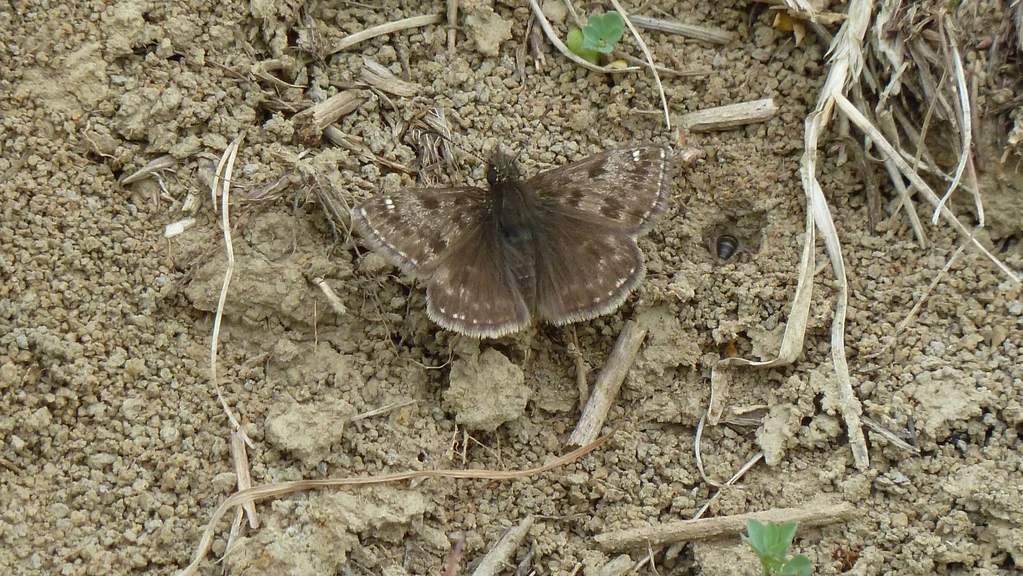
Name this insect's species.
Erynnis tages
